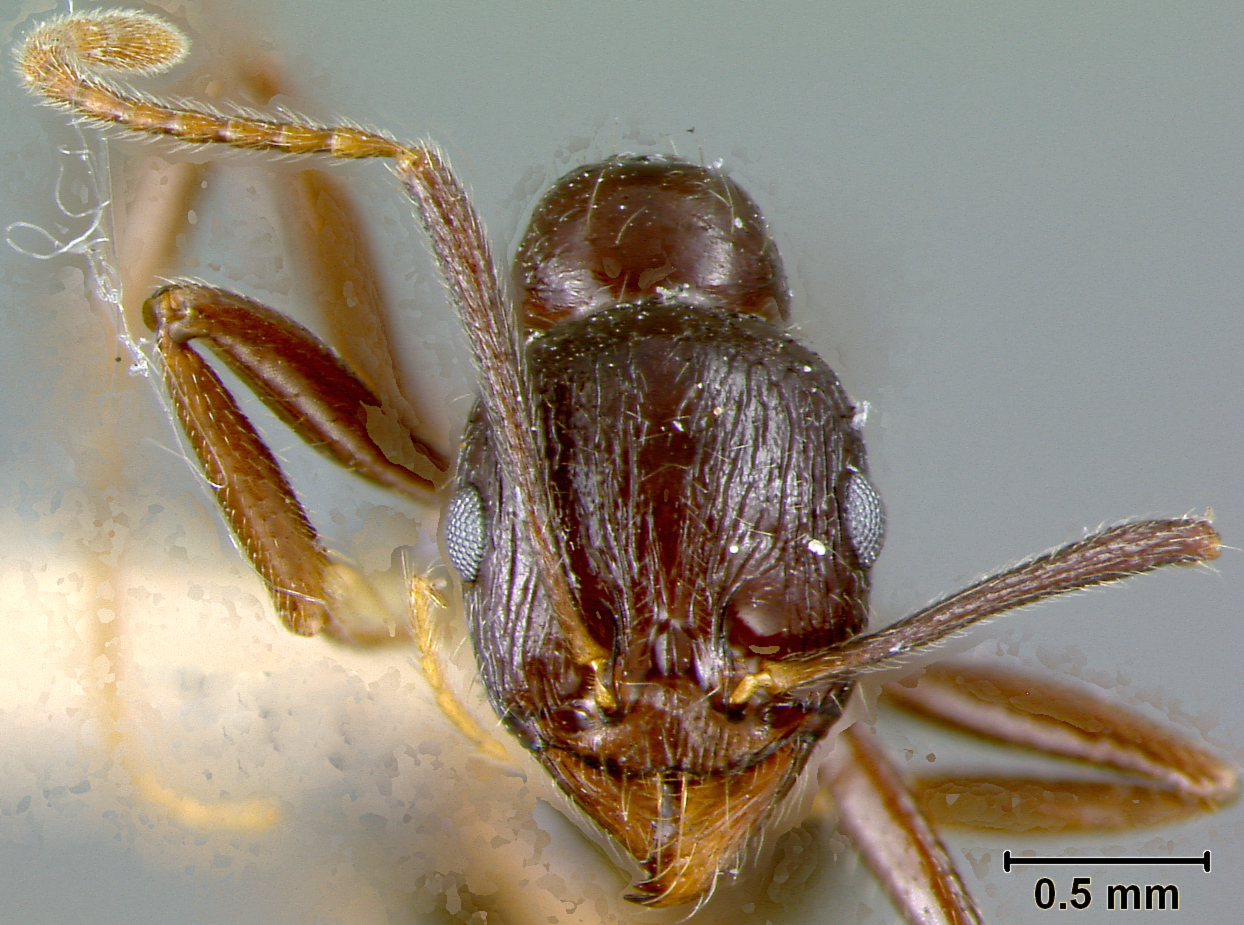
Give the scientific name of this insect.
Aphaenogaster carbonaria
